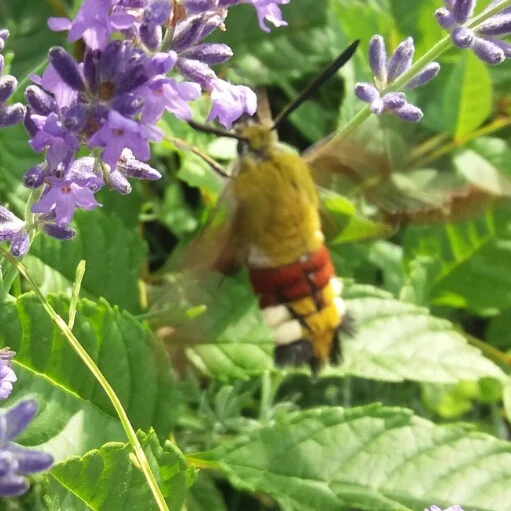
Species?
Hemaris fuciformis
